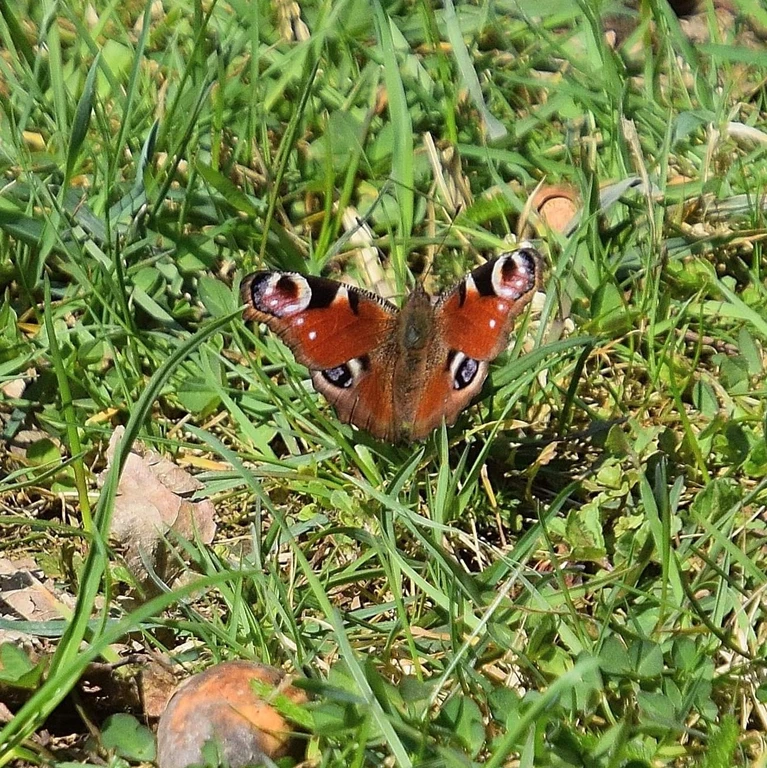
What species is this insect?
Aglais io
